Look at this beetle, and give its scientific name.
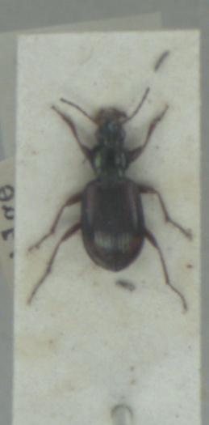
Bembidion tetracolum
